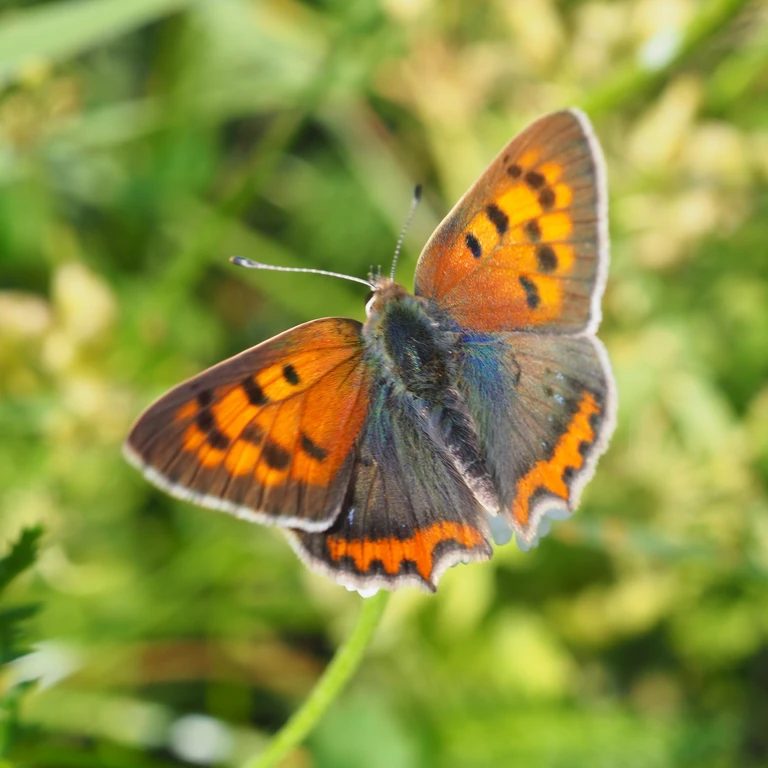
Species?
Lycaena phlaeas
